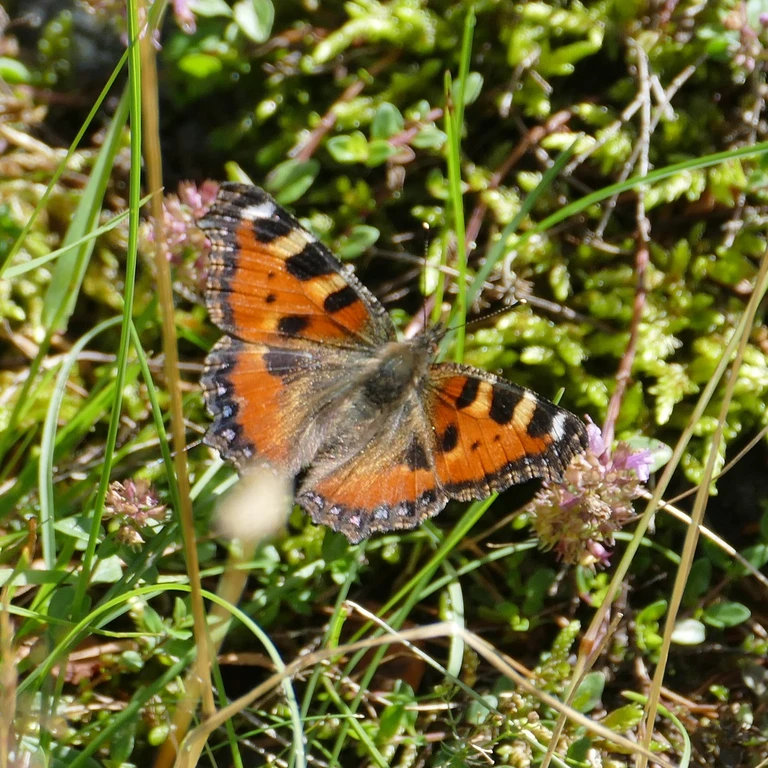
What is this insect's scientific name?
Aglais urticae
